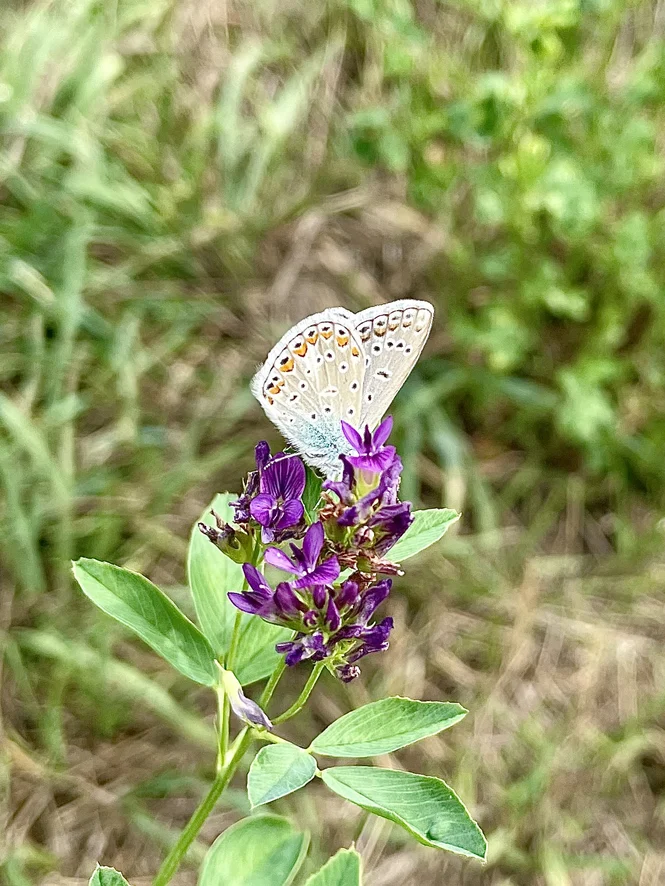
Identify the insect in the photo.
Polyommatus icarus
